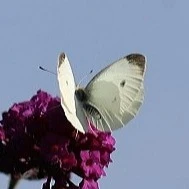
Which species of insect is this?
Pieris rapae
